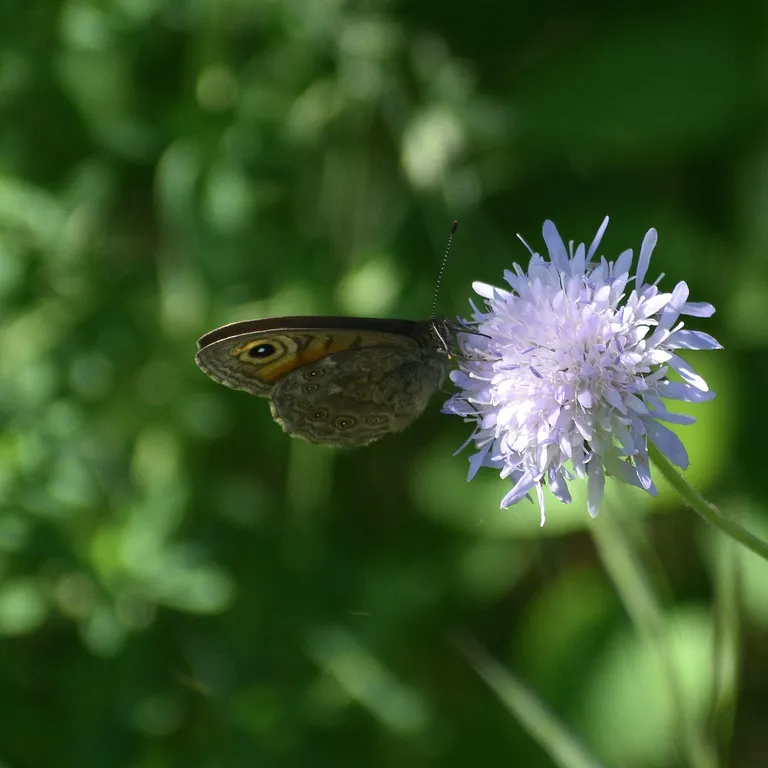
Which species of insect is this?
Lasiommata maera (also Pararge maera)
